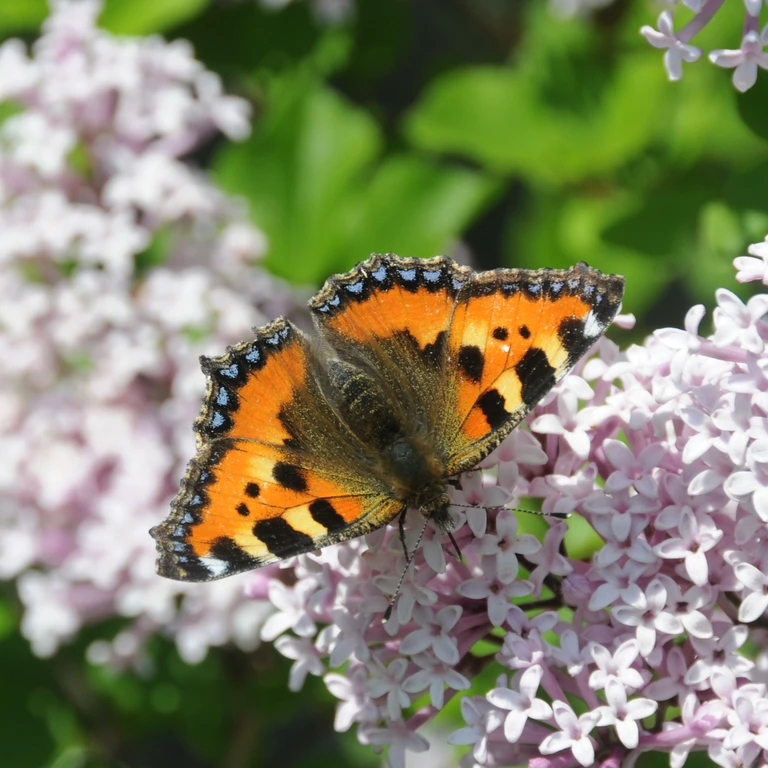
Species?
Aglais urticae
